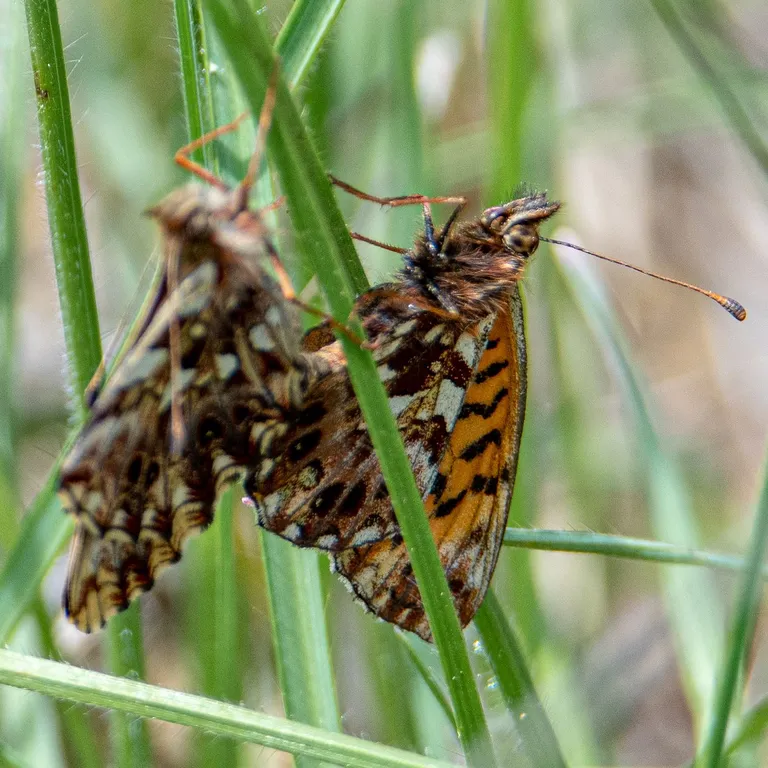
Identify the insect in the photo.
Boloria dia
